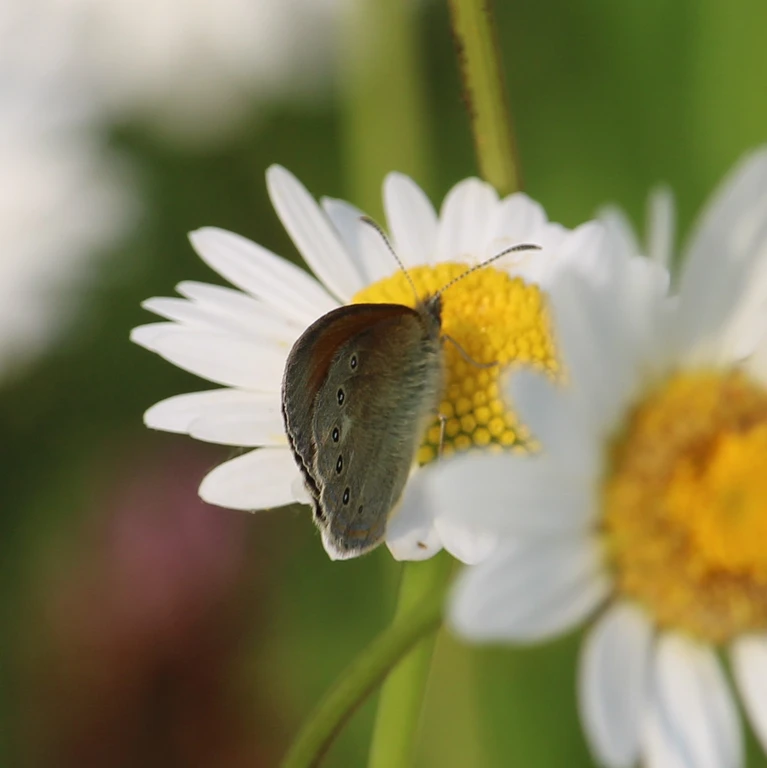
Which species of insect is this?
Coenonympha glycerion (also Coenonympha iphis)
